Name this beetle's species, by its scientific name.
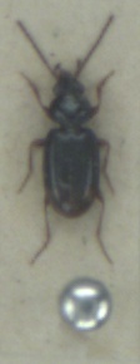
Bembidion guttula
